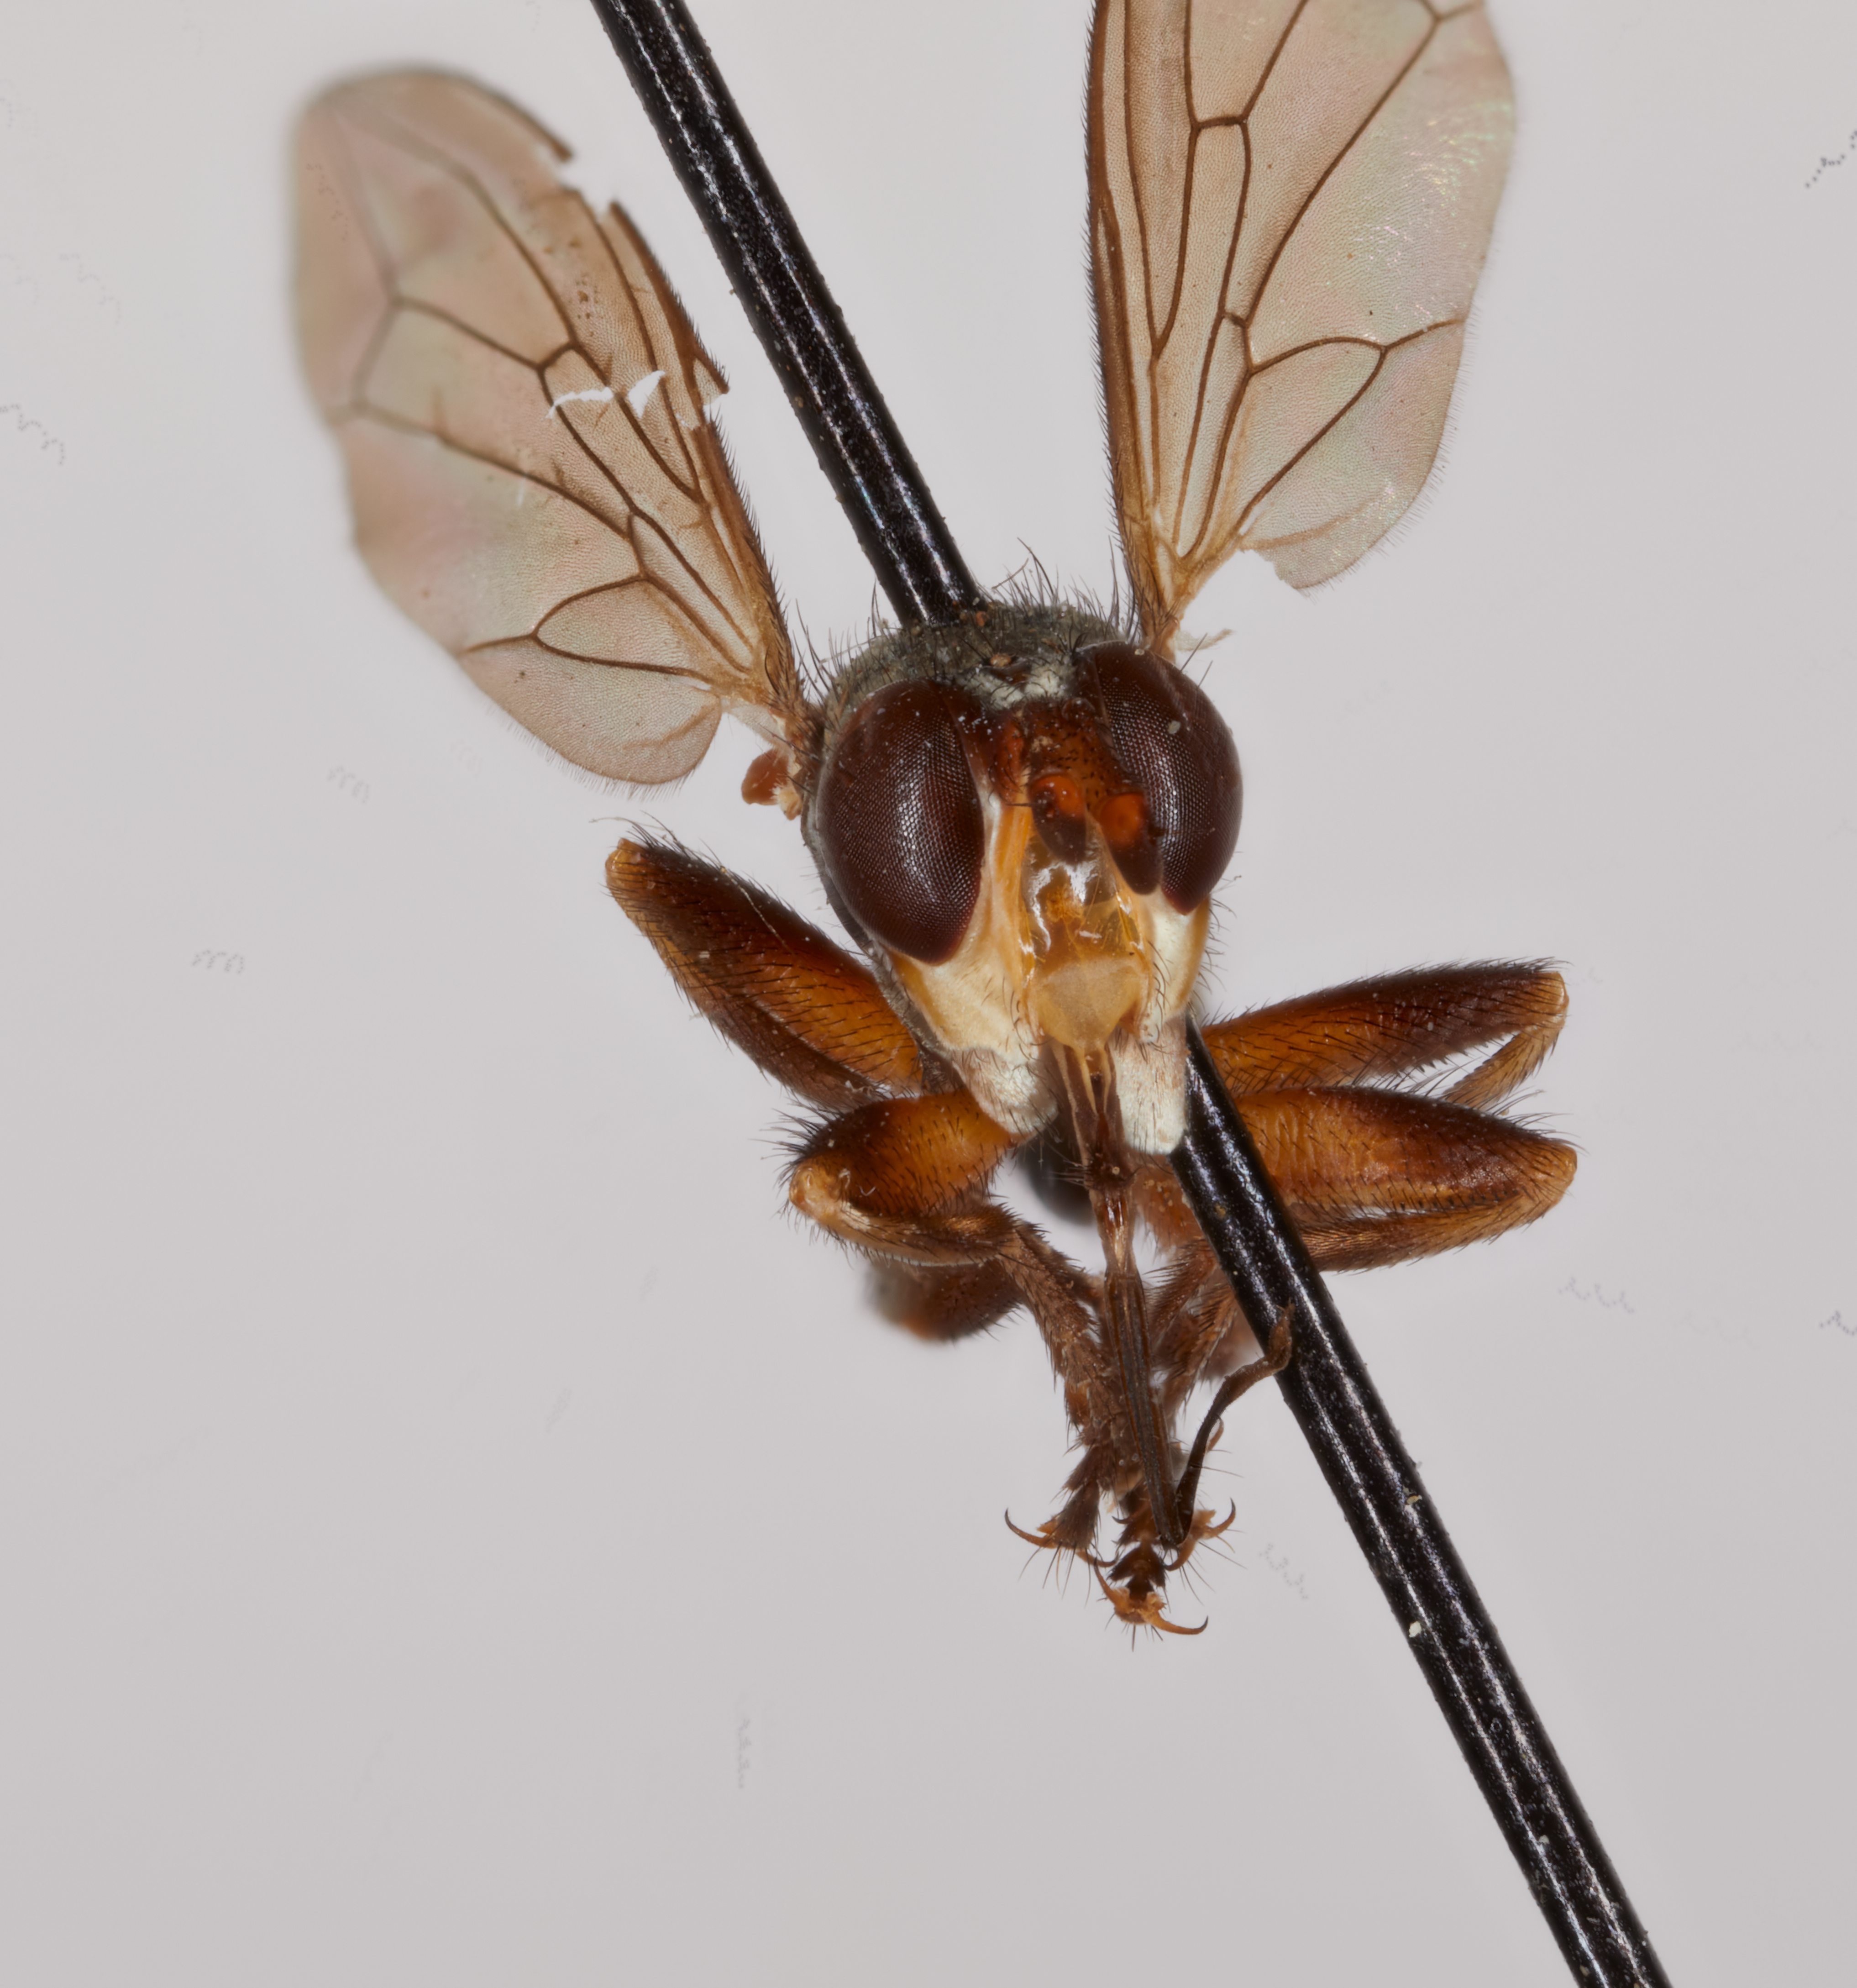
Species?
Thecophora sauteri (also Occemyia sauteri)
